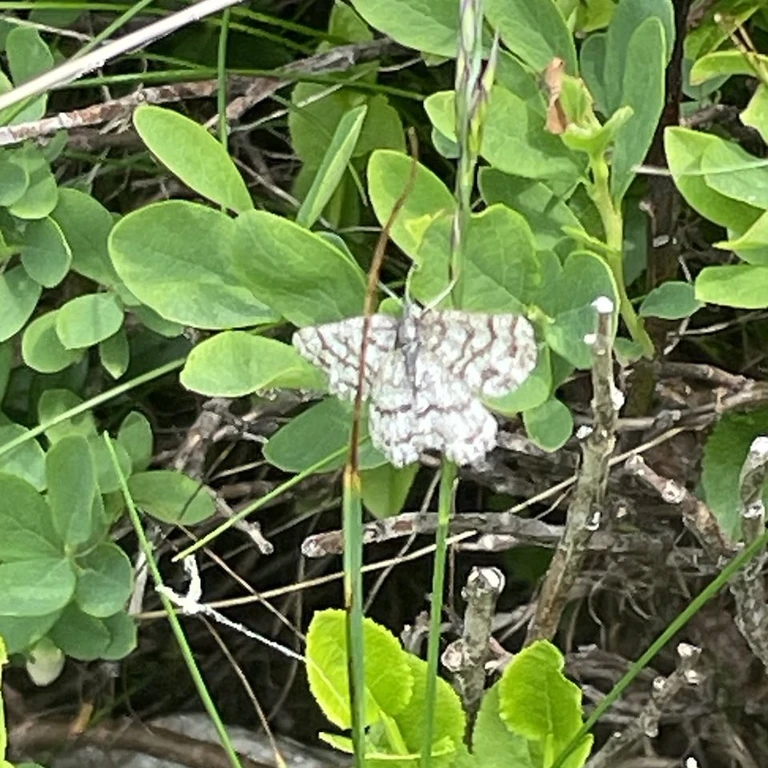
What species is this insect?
Ematurga atomaria
